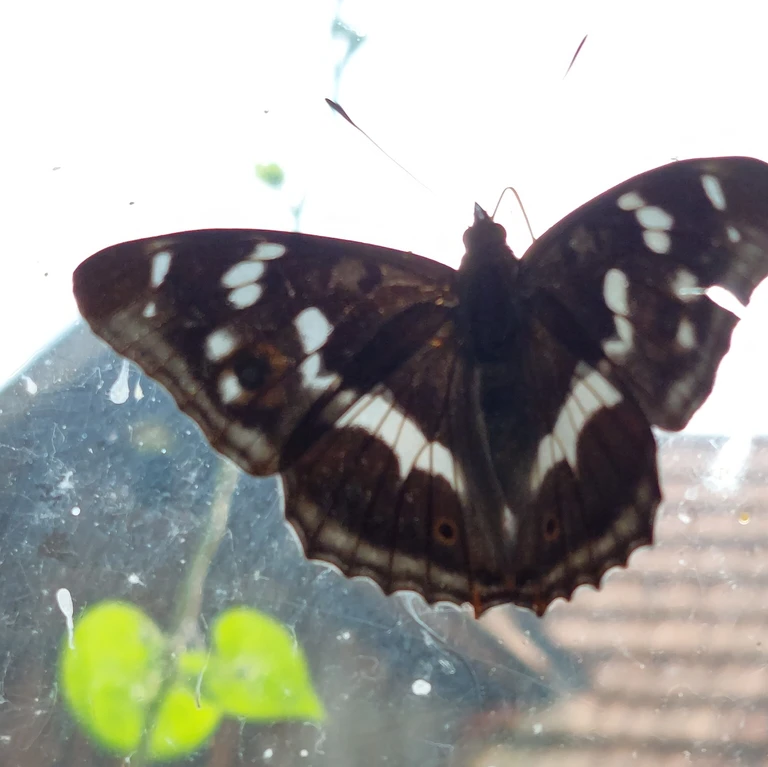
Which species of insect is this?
Apatura iris
